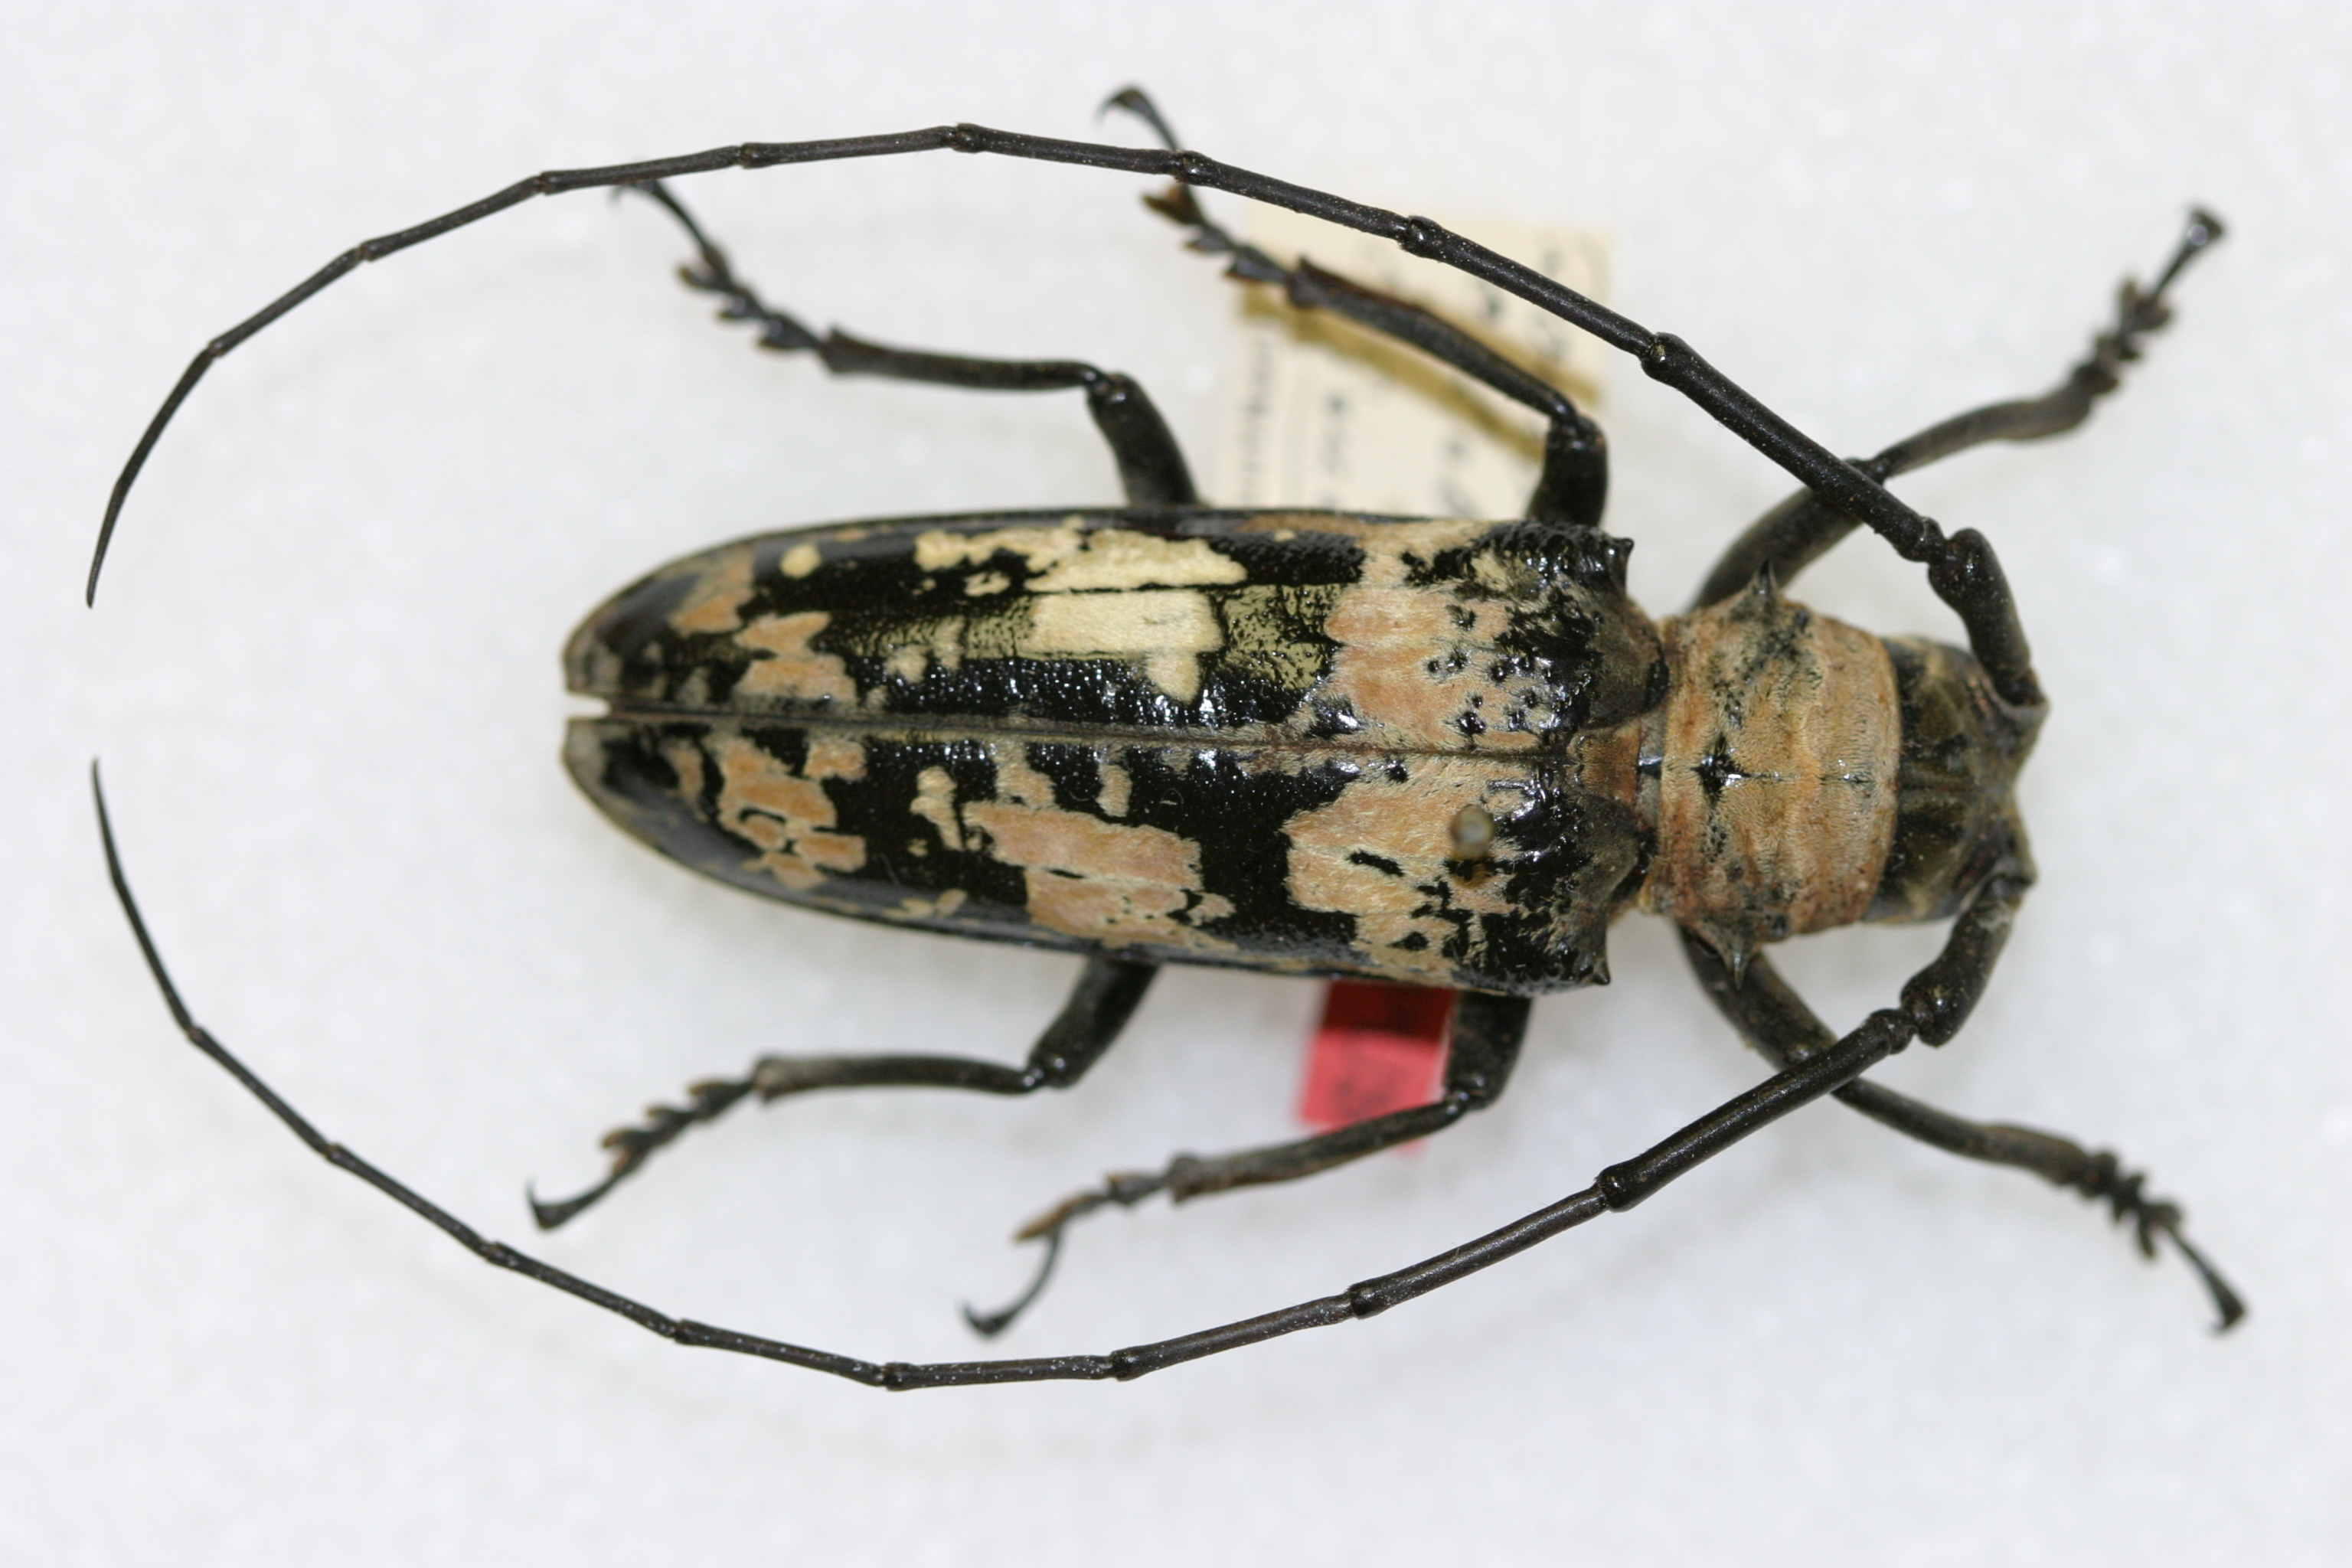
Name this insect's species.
Doesburgia celebiana
